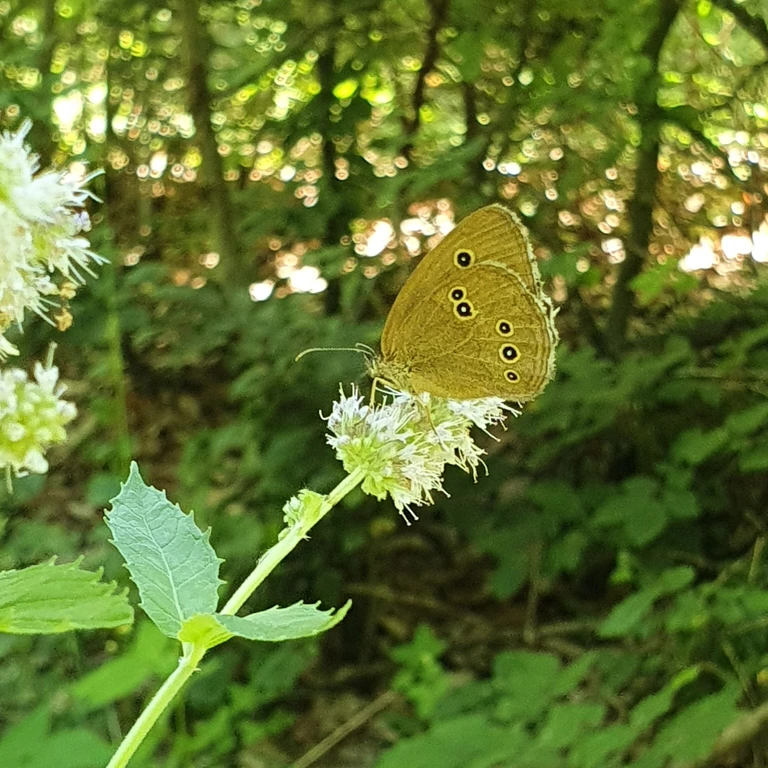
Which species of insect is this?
Aphantopus hyperantus
